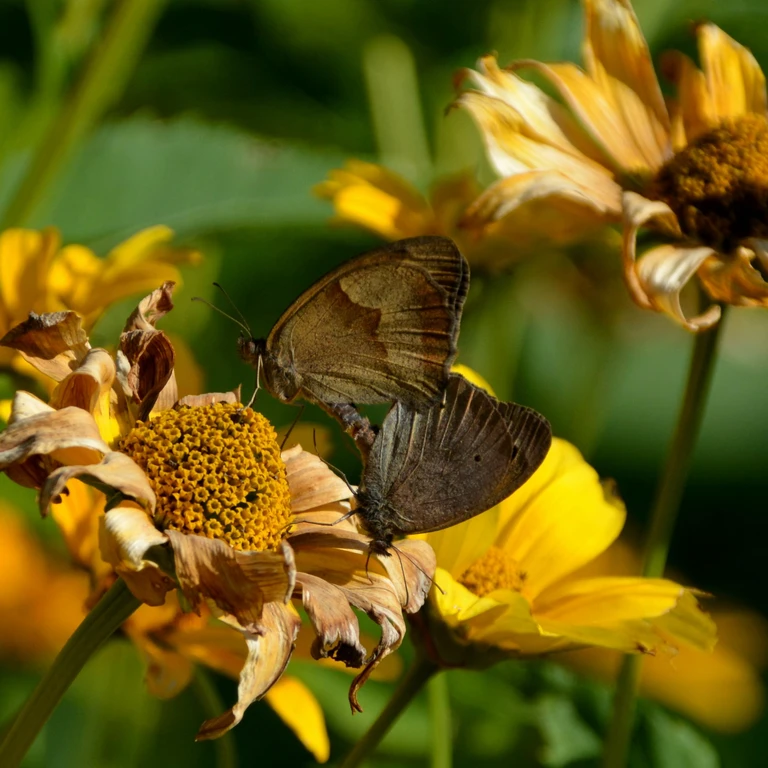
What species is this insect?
Maniola jurtina
